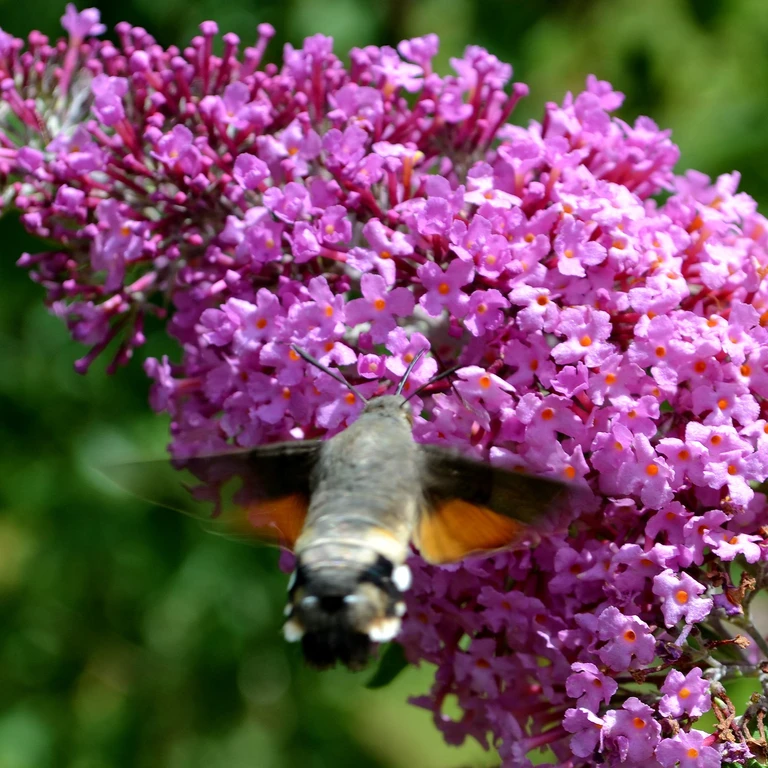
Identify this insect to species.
Macroglossum stellatarum
